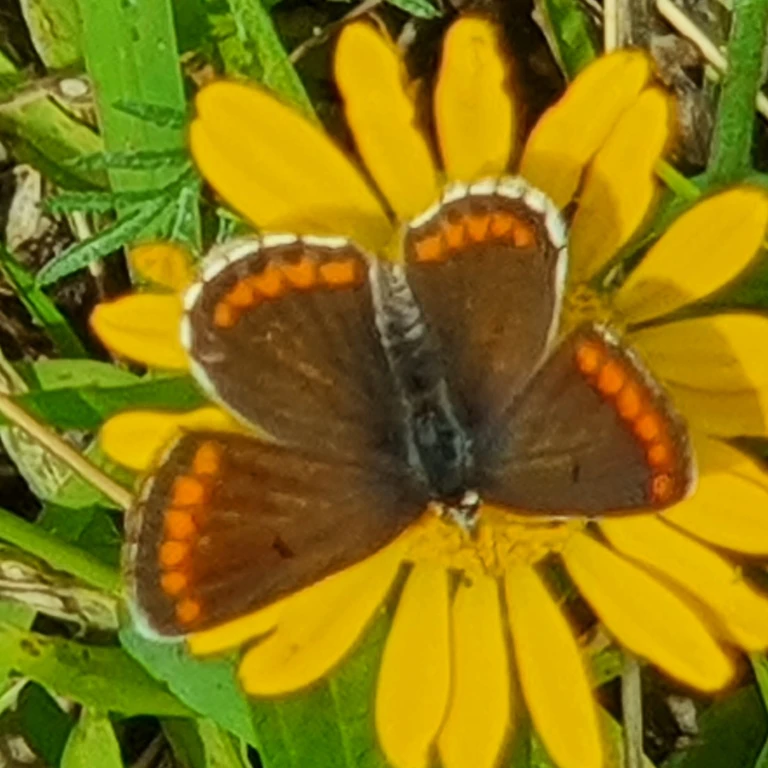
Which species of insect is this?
Aricia agestis/artaxerxes
